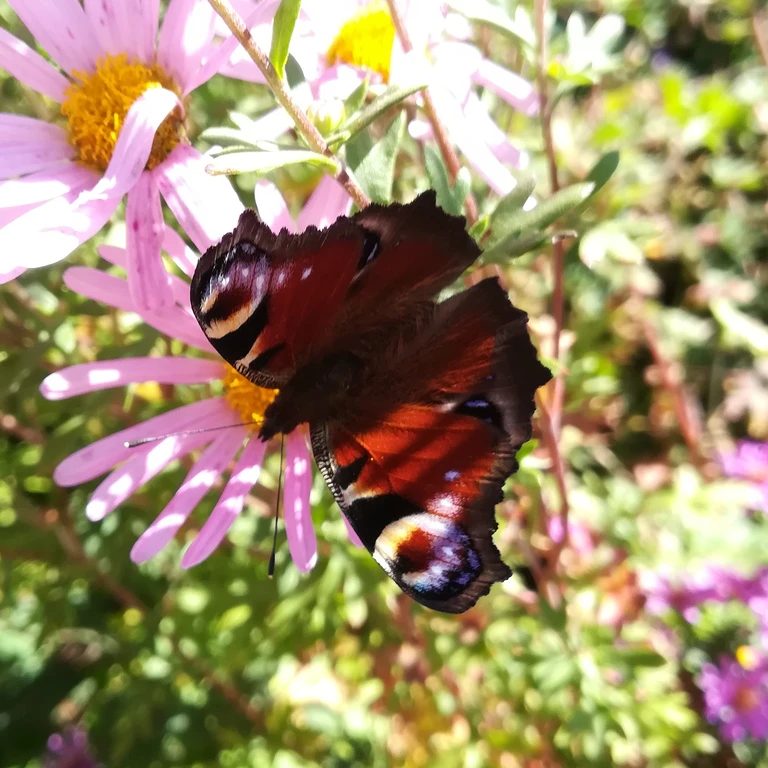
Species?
Aglais io
